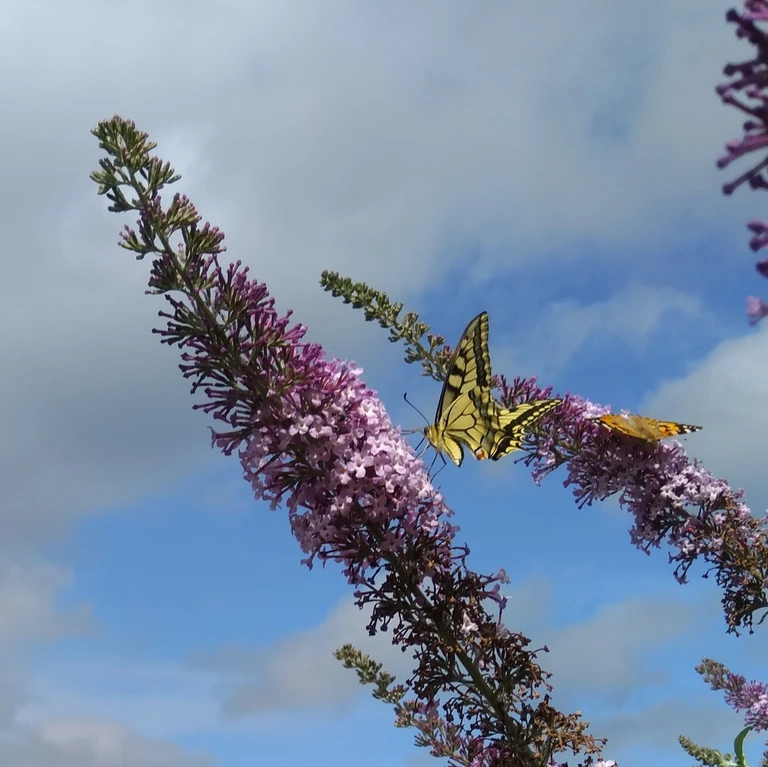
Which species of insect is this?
Papilio machaon
